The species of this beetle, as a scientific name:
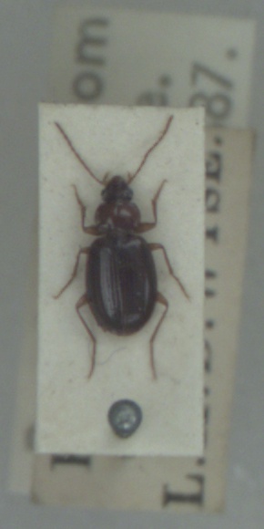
Ocys harpaloides
